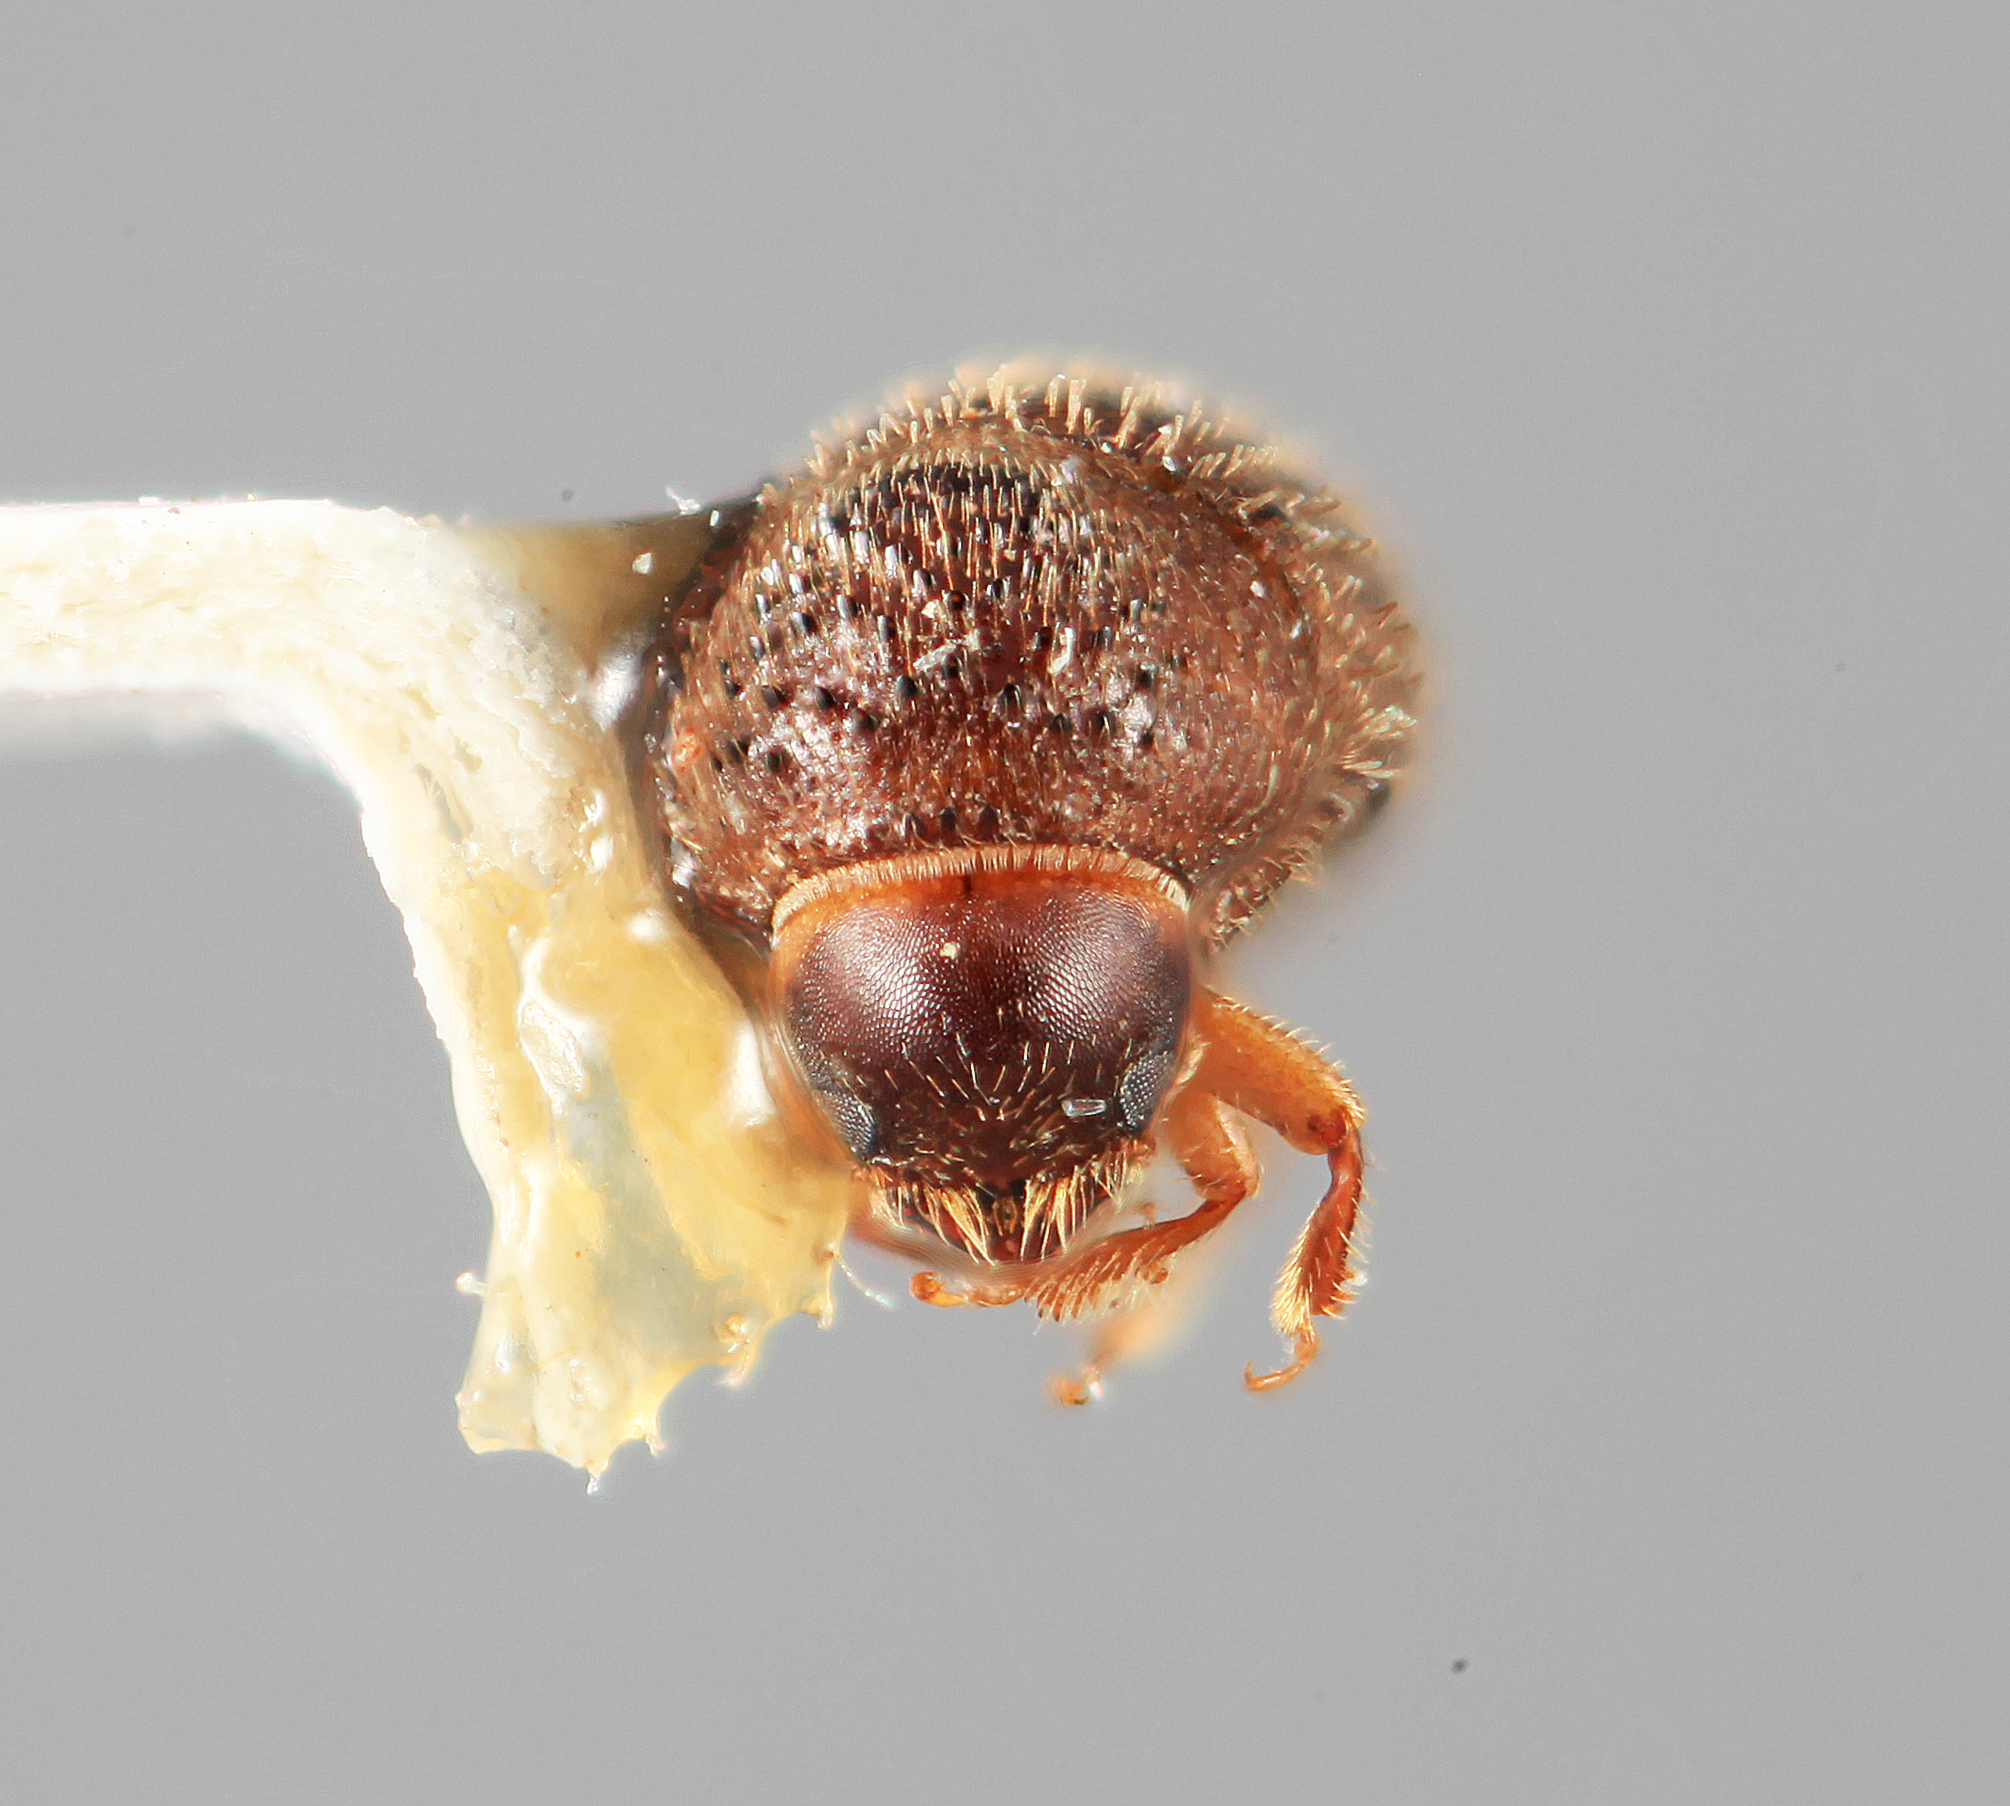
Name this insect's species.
Hypothenemus trivialis
